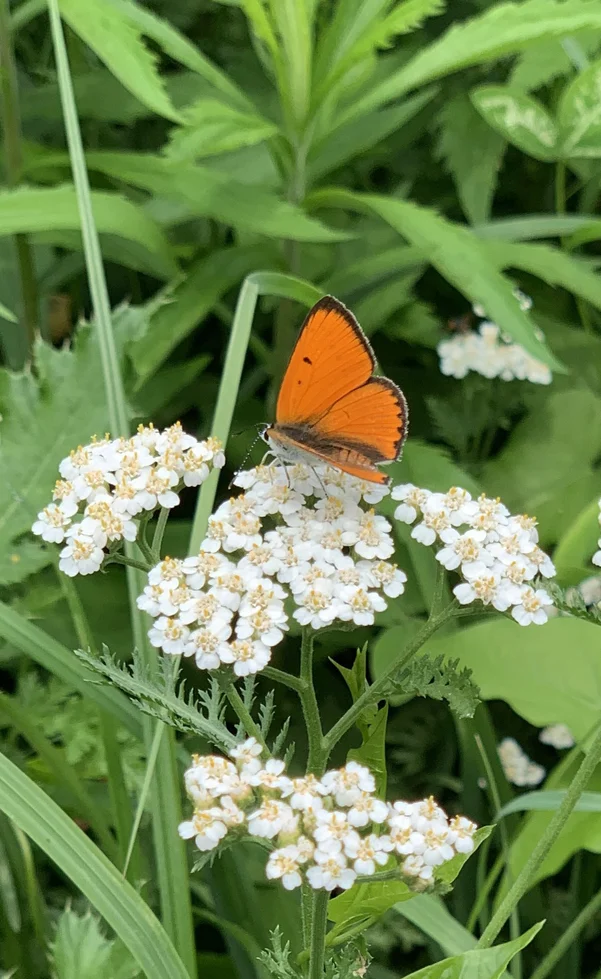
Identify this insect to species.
Lycaena dispar
